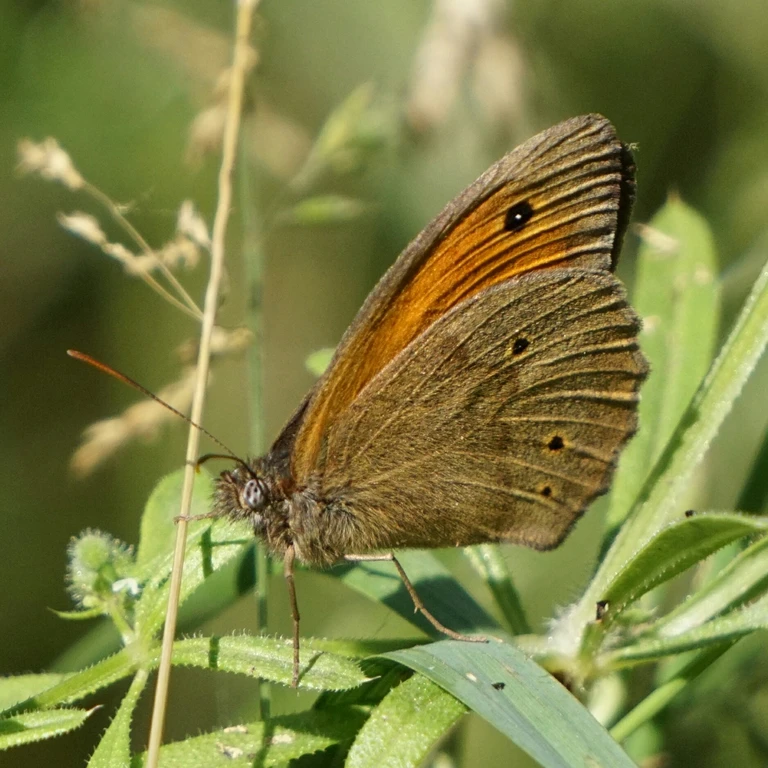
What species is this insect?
Maniola jurtina
